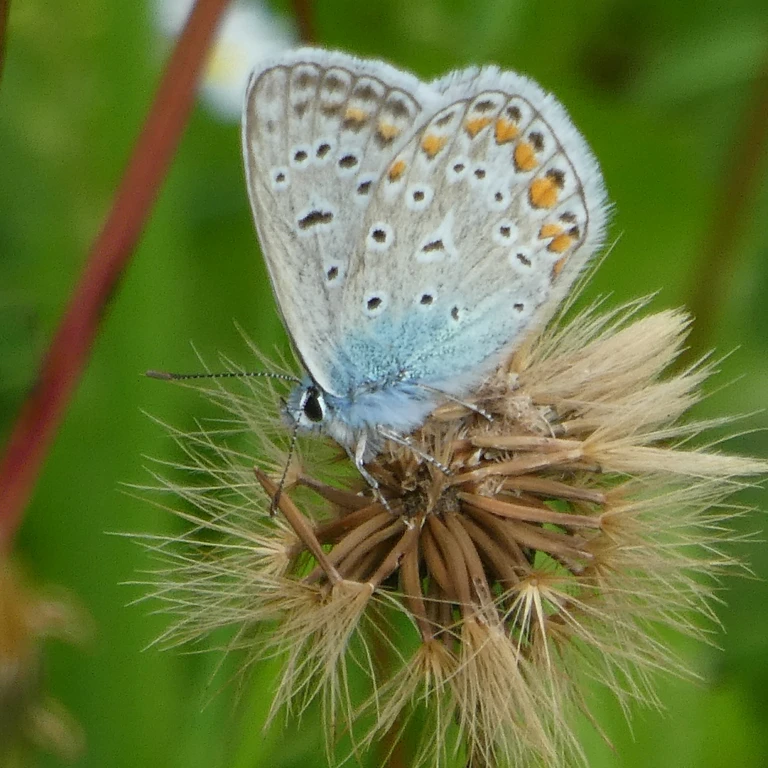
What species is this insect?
Polyommatus icarus
